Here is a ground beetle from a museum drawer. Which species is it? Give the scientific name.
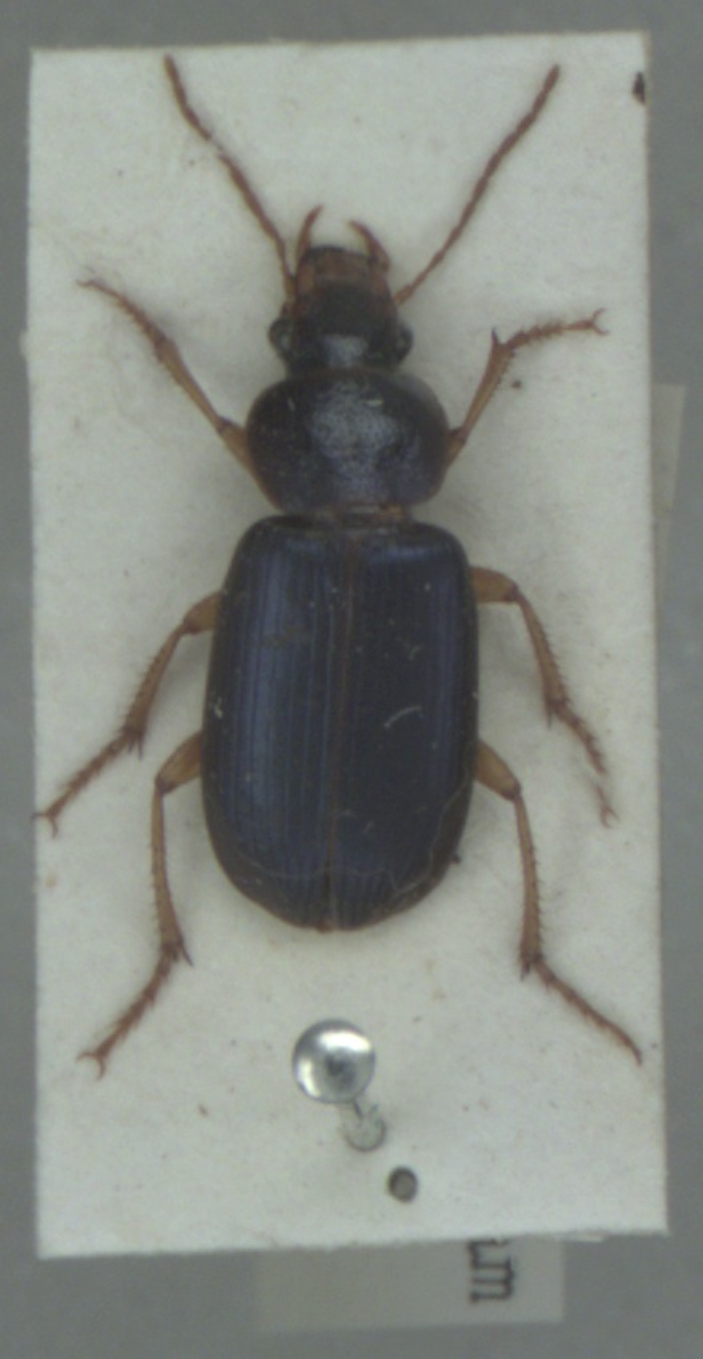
Ophonus ardosiacus
